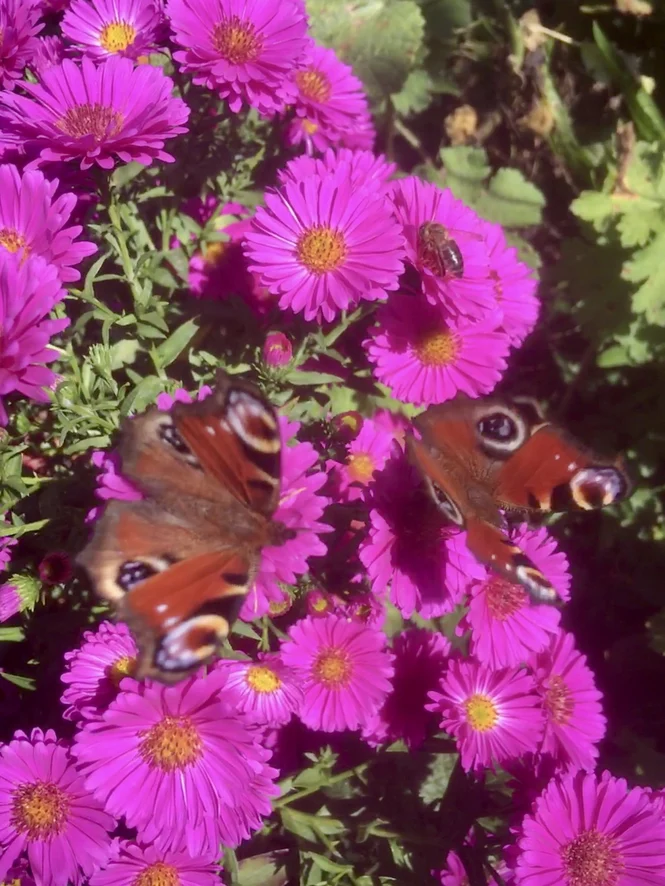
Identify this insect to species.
Aglais io
